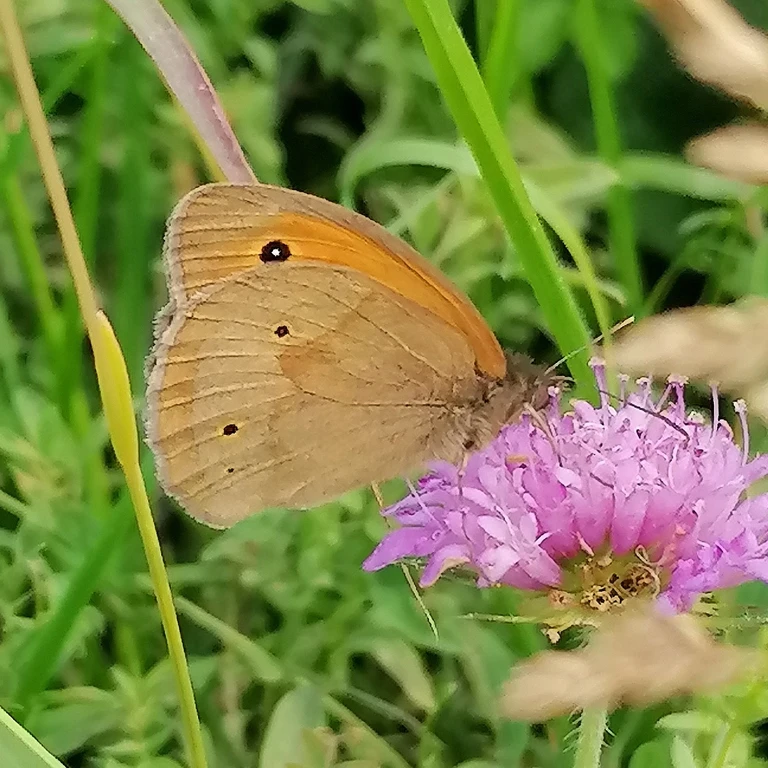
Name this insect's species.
Maniola jurtina
